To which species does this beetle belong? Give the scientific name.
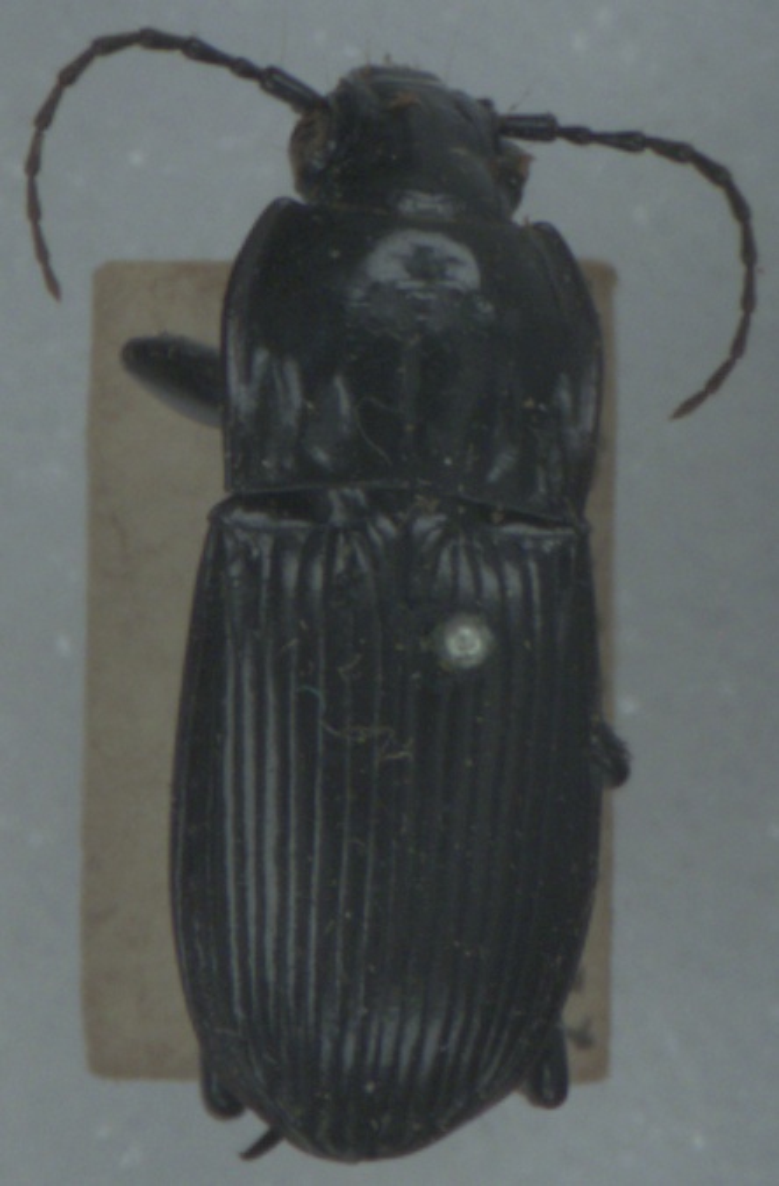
Abax parallelepipedus
